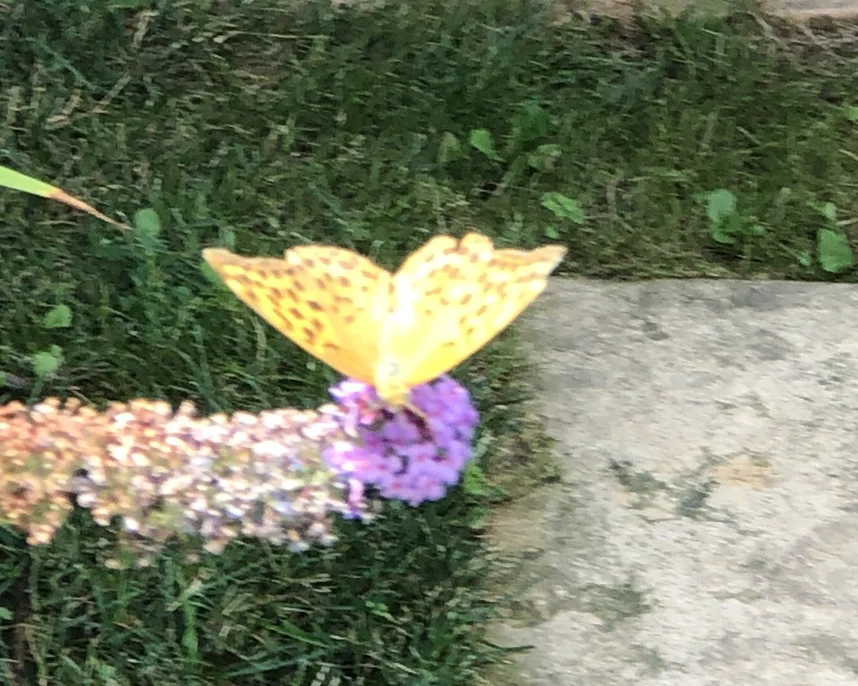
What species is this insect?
Argynnis paphia
